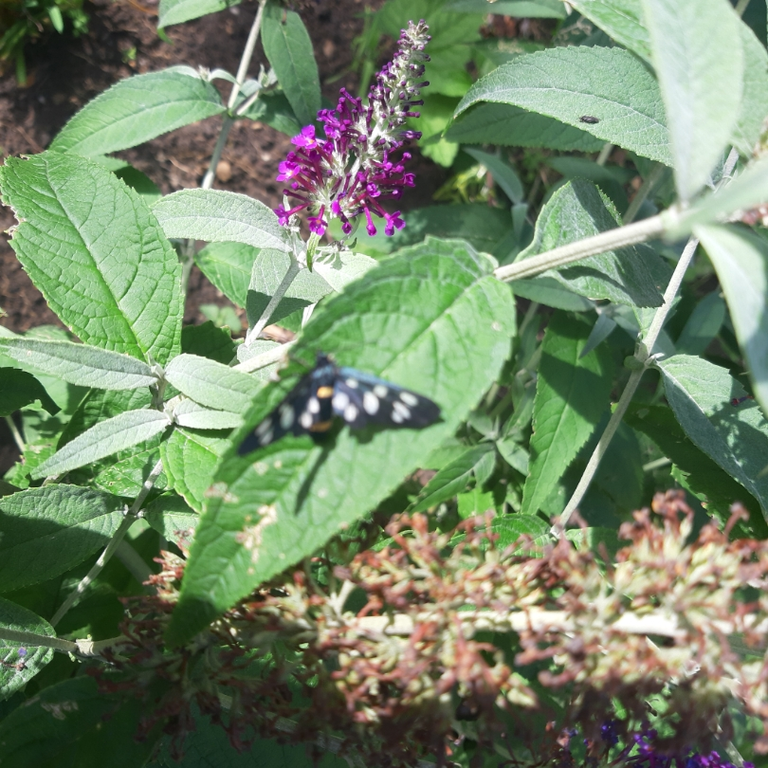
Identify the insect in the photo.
Amata phegea
